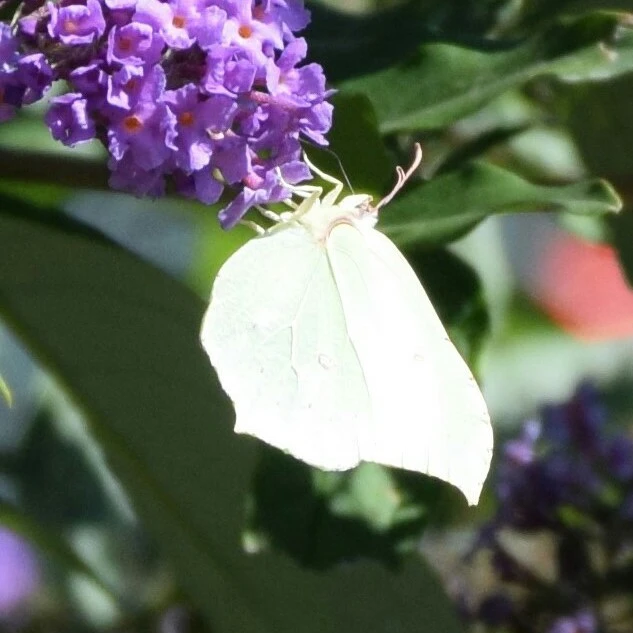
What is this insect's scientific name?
Gonepteryx rhamni
